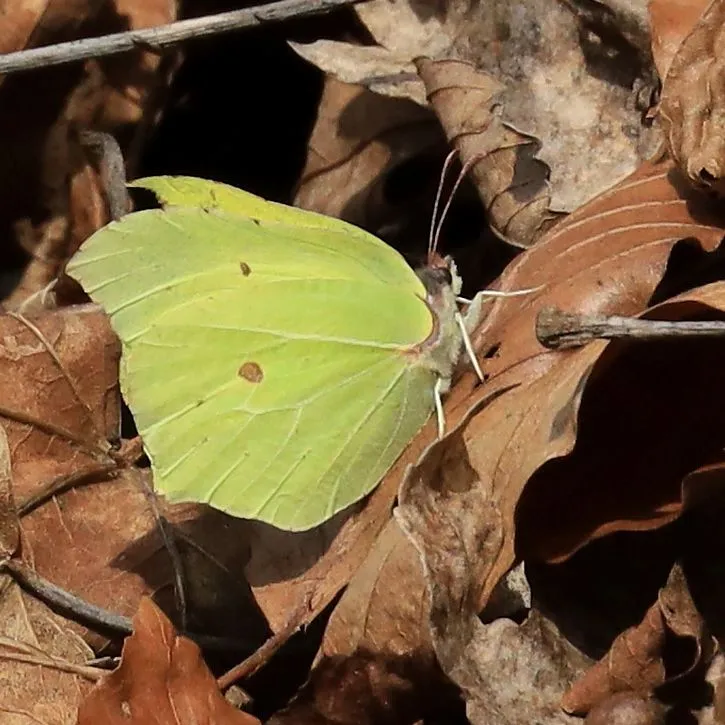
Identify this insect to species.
Gonepteryx rhamni
